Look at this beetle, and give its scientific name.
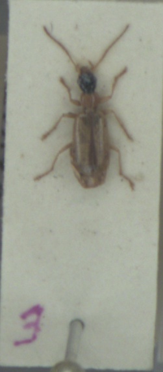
Demetrias atricapillus
